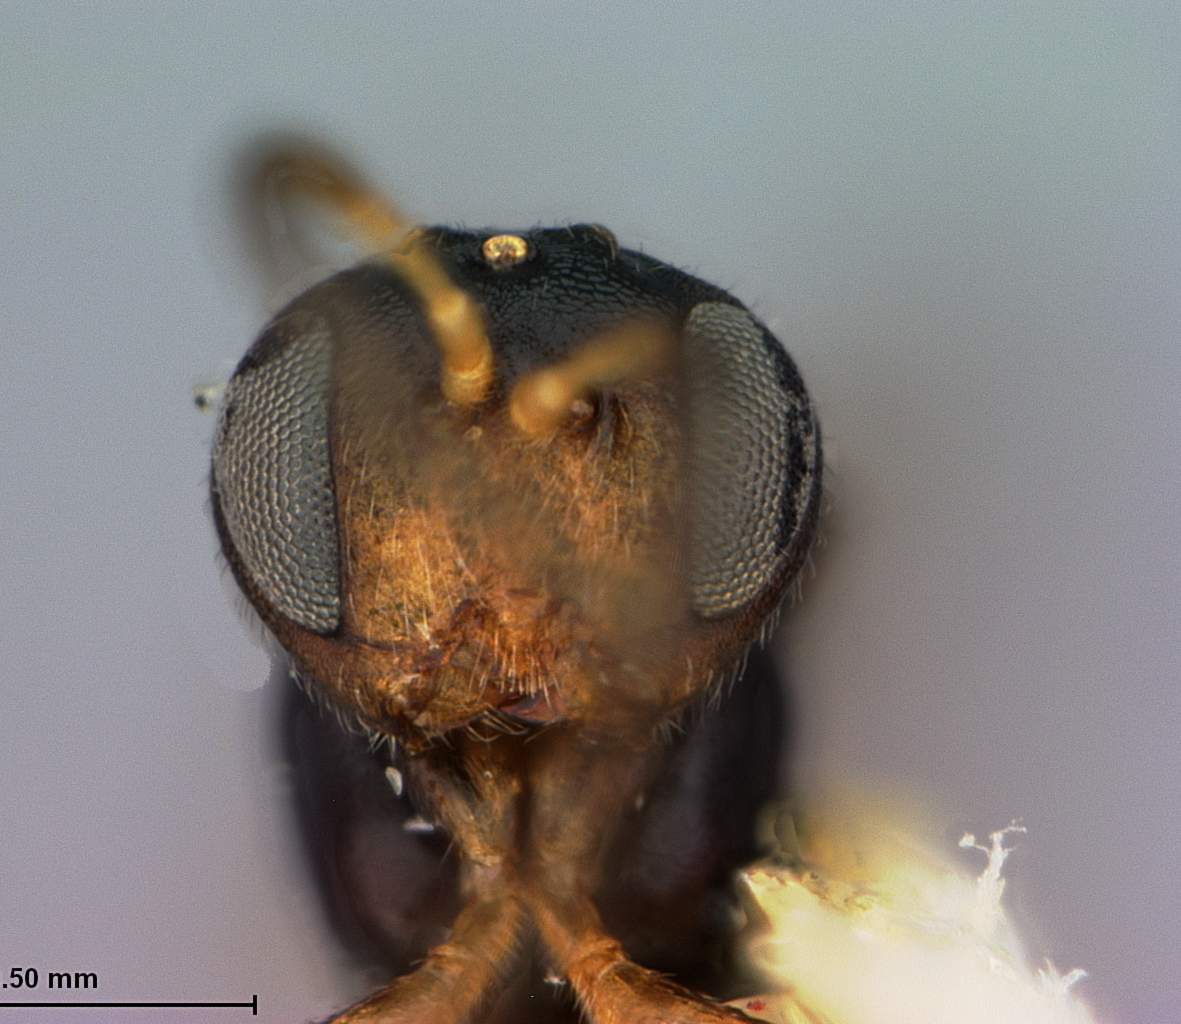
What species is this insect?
Neuroterus chrysolepis
